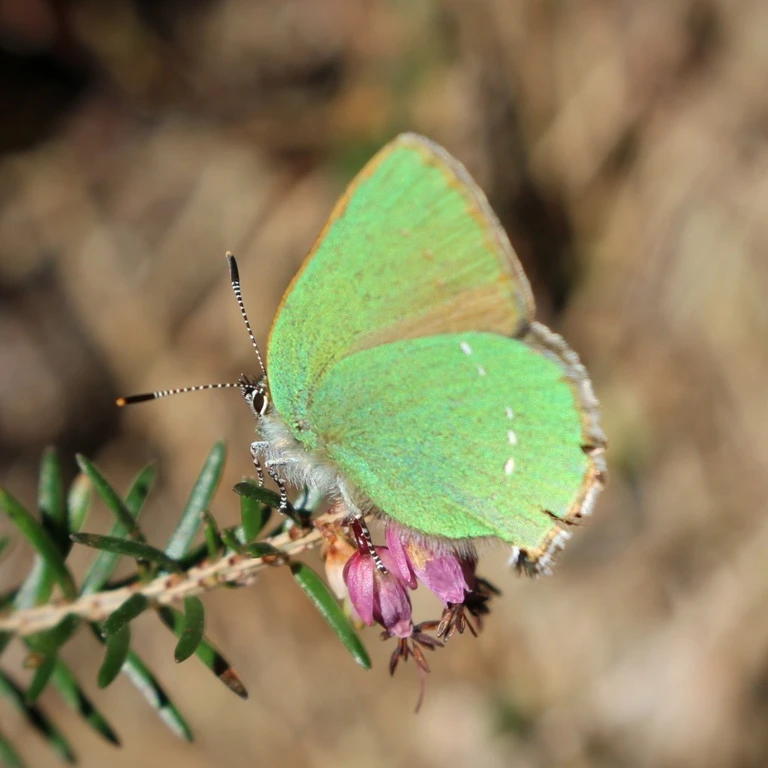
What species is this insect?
Callophrys rubi
